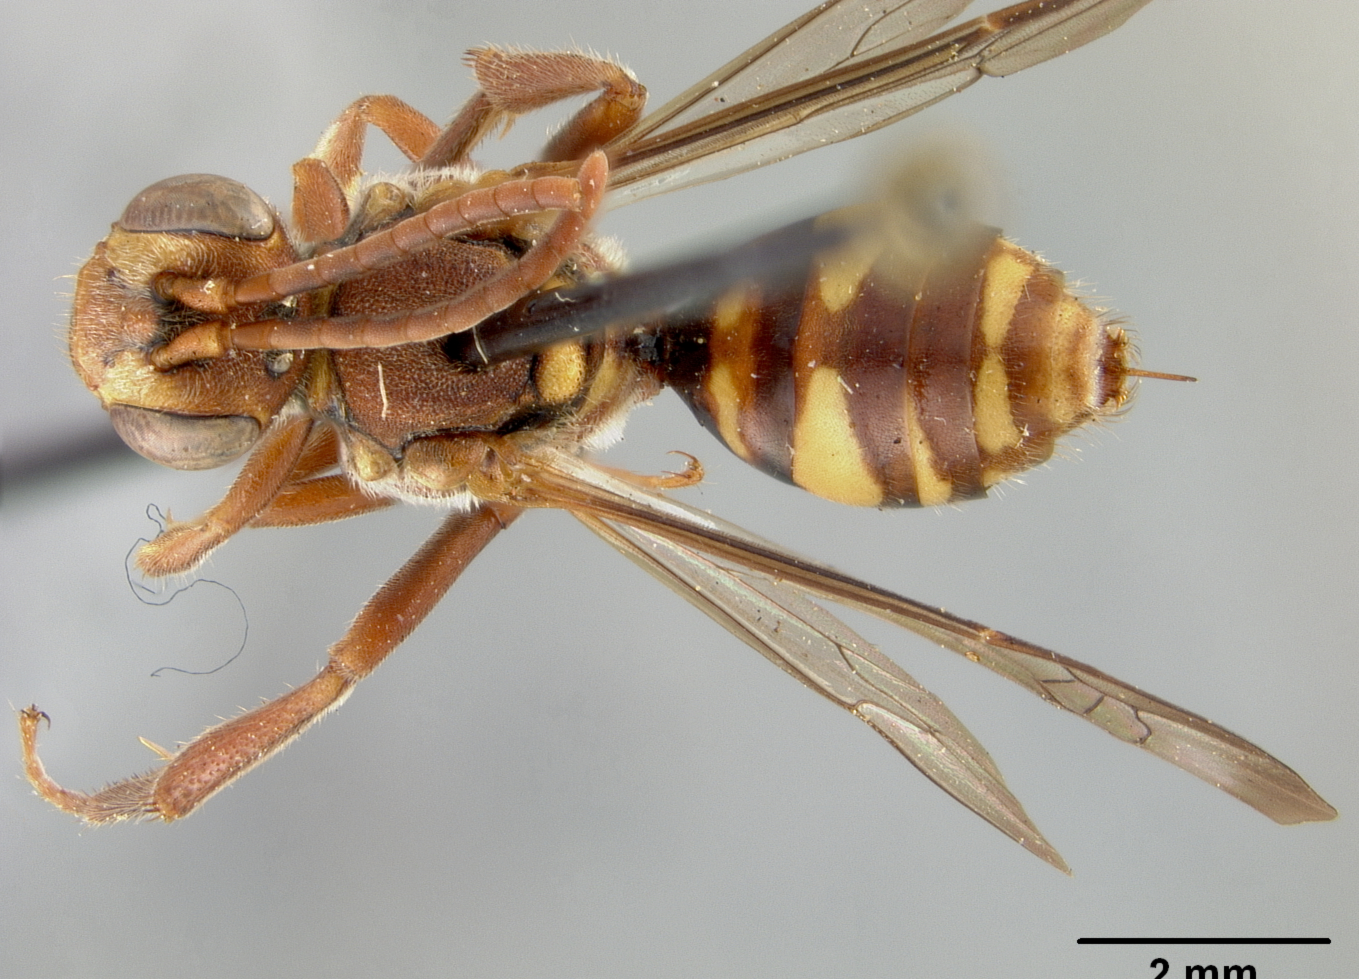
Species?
Nomada augustiana
